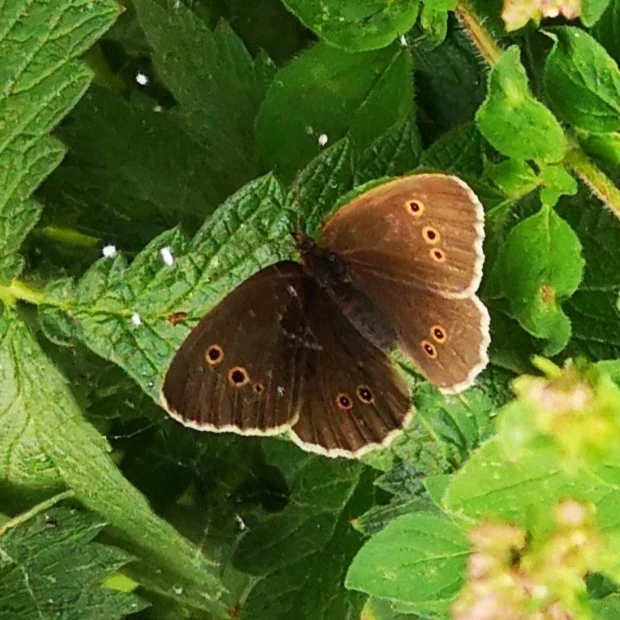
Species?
Aphantopus hyperantus
